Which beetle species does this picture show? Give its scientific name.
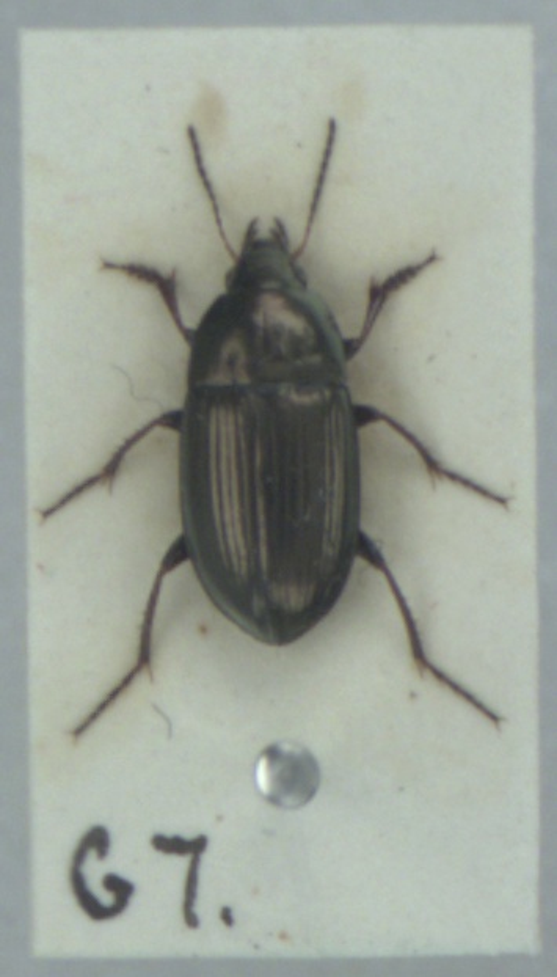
Amara aenea
